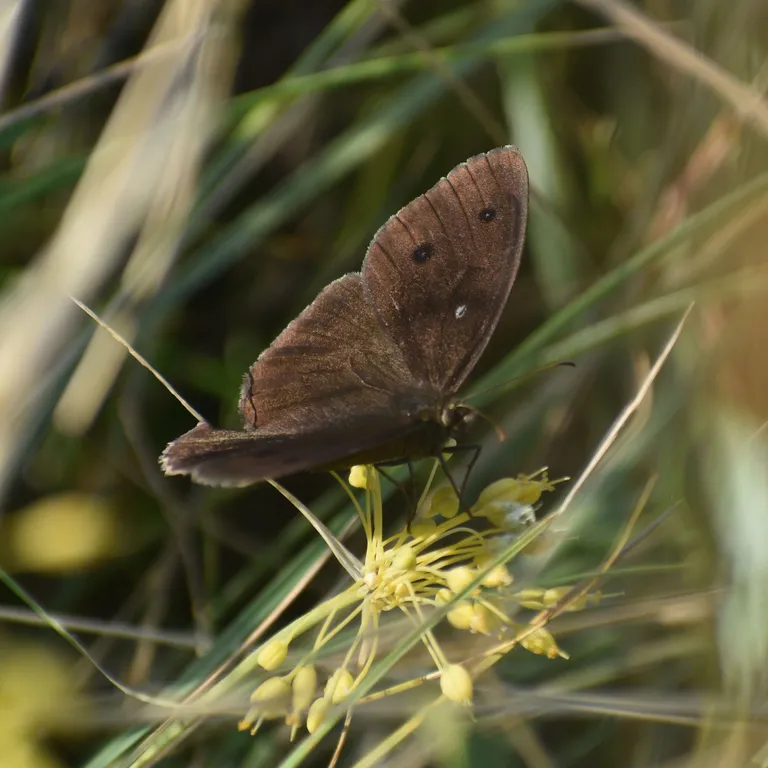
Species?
Minois dryas
